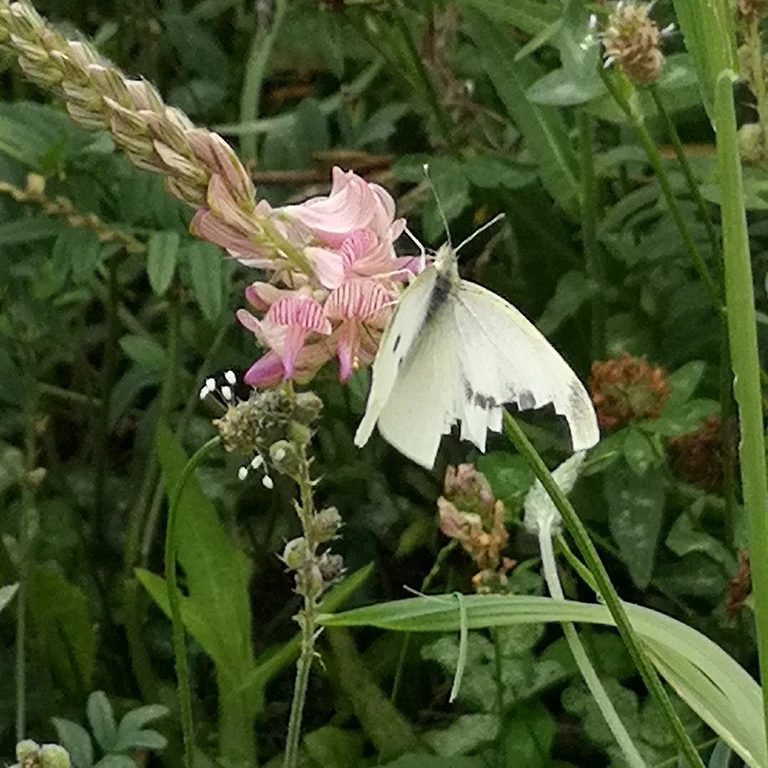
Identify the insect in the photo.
Pieris rapae
